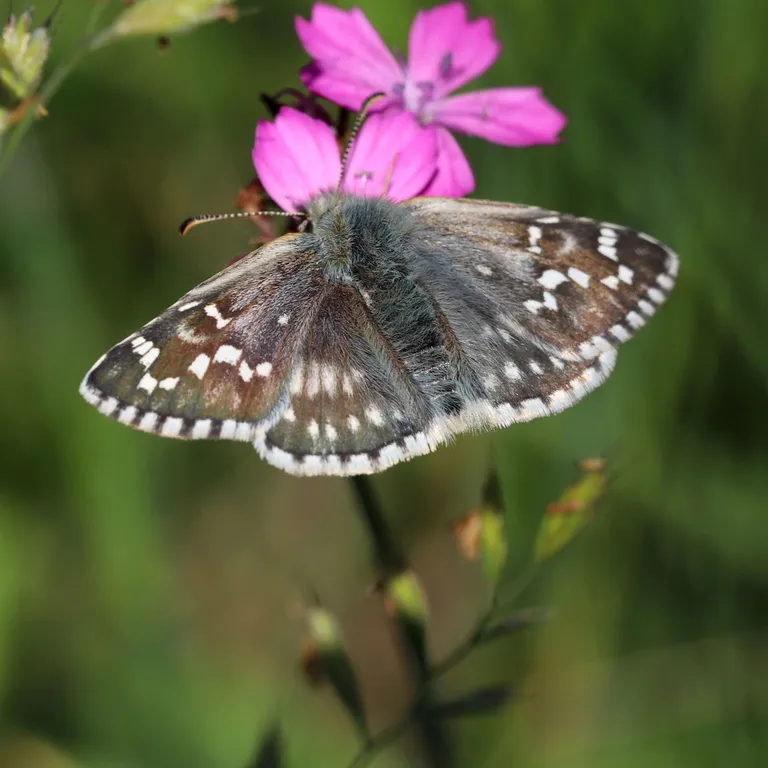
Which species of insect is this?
Pyrgus carthami (also Pyrgus fritillarius)
